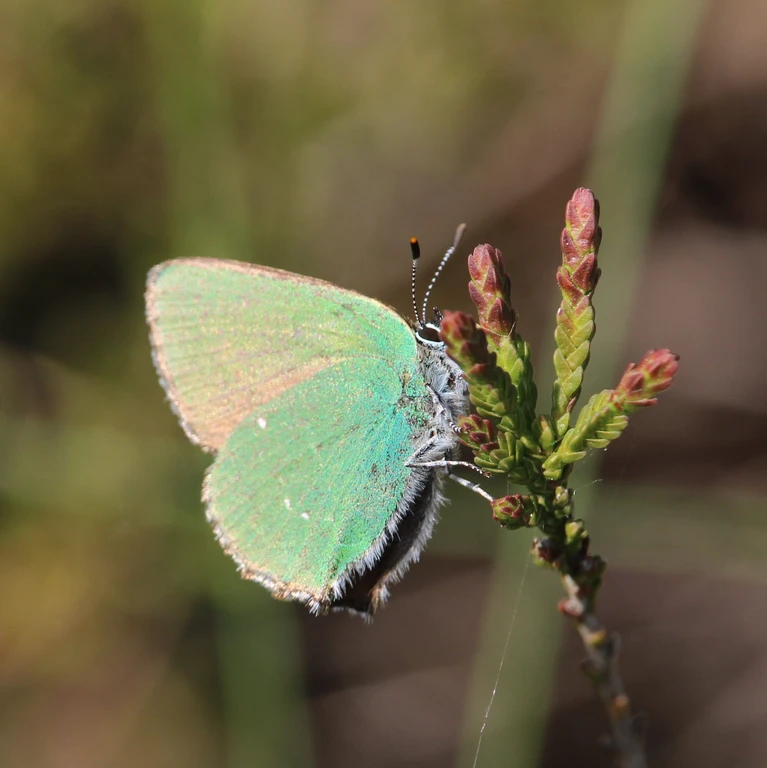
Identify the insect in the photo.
Callophrys rubi
